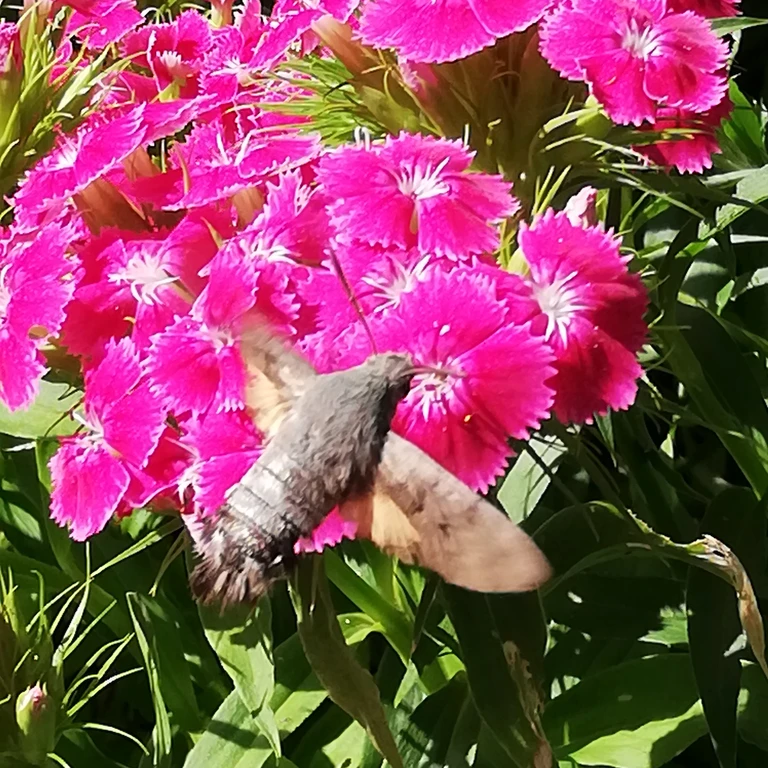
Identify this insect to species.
Macroglossum stellatarum
